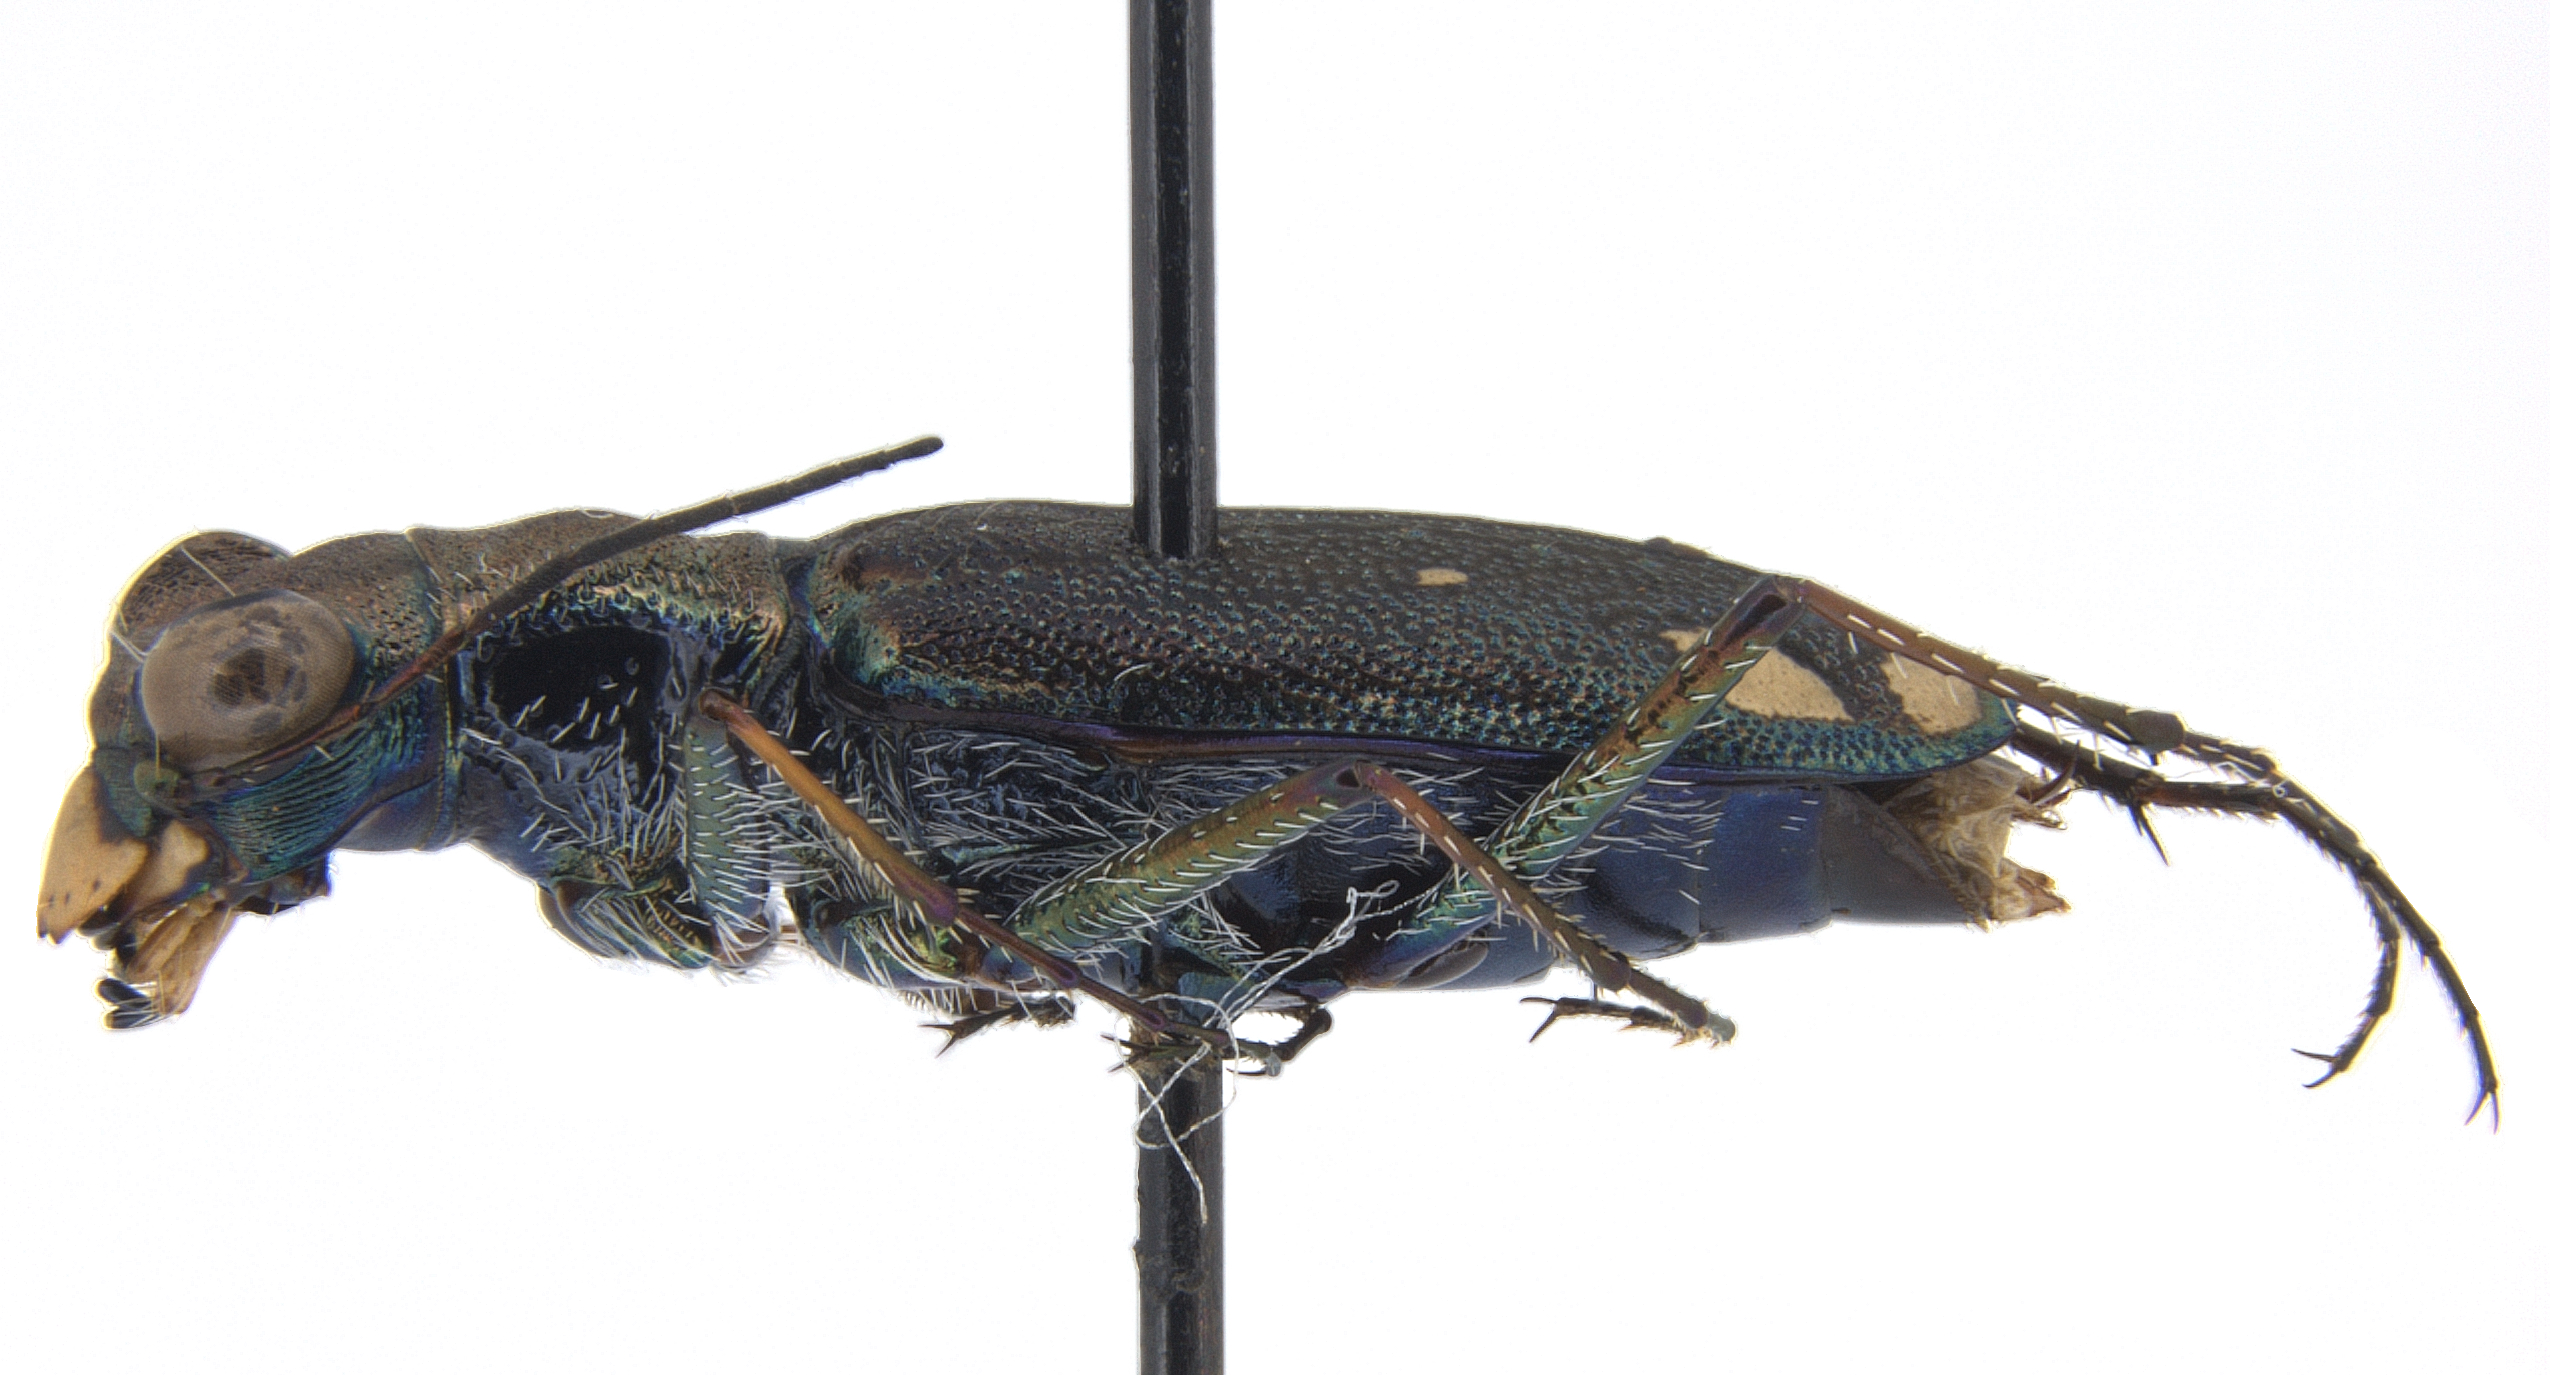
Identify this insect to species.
Prothymidia angusticollis
